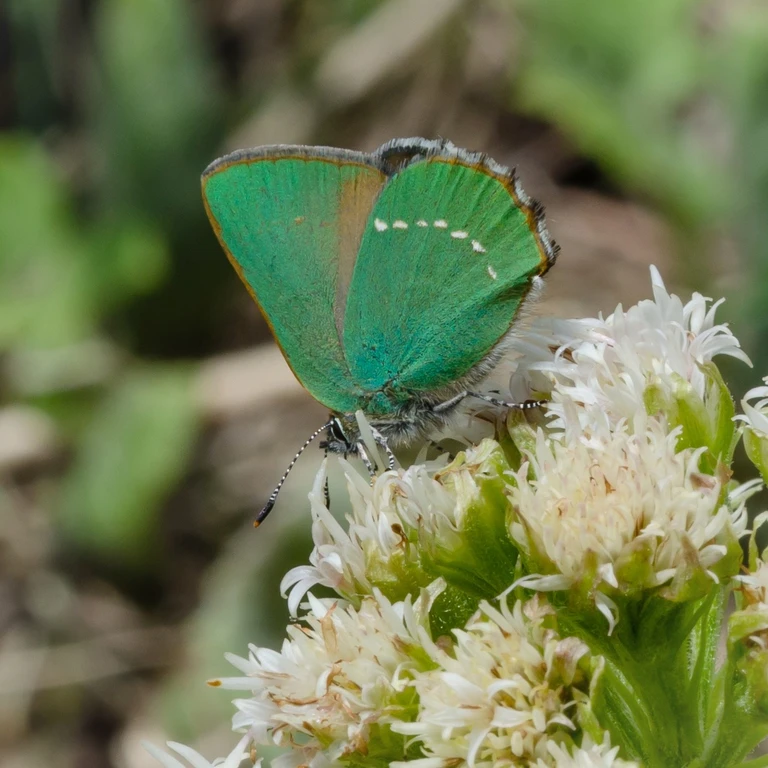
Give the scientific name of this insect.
Callophrys rubi
